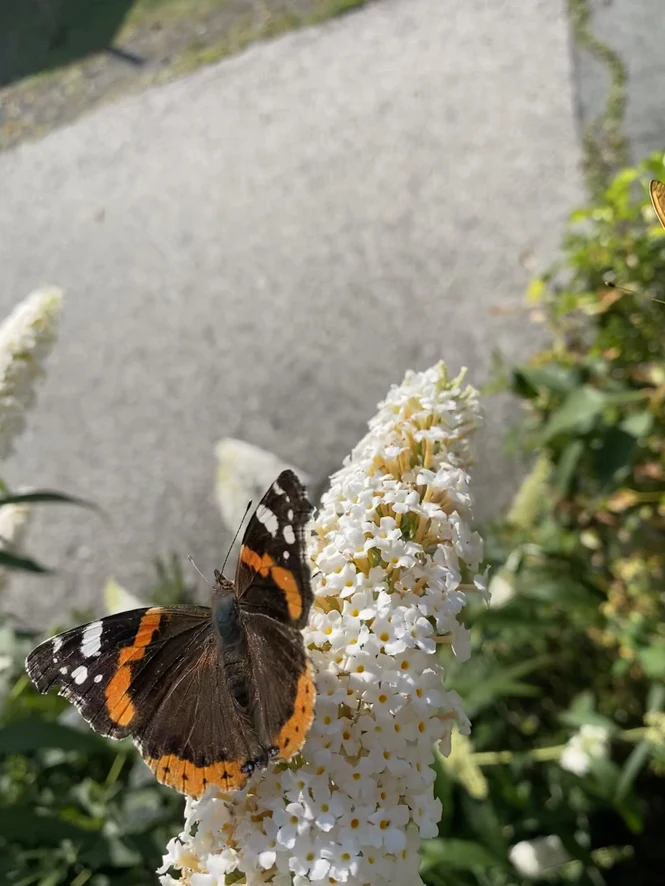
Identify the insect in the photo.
Vanessa atalanta
